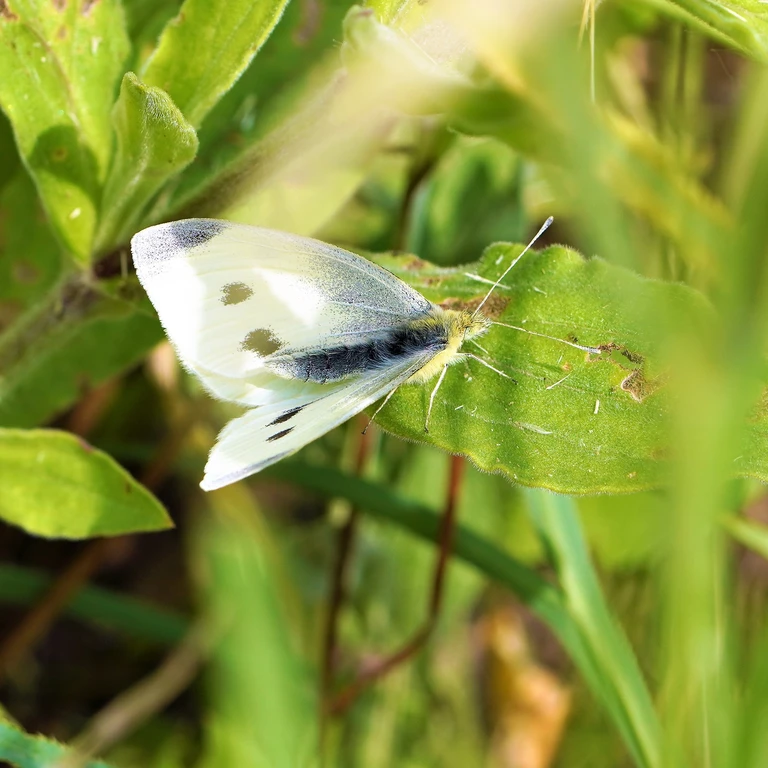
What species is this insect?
Pieris rapae
